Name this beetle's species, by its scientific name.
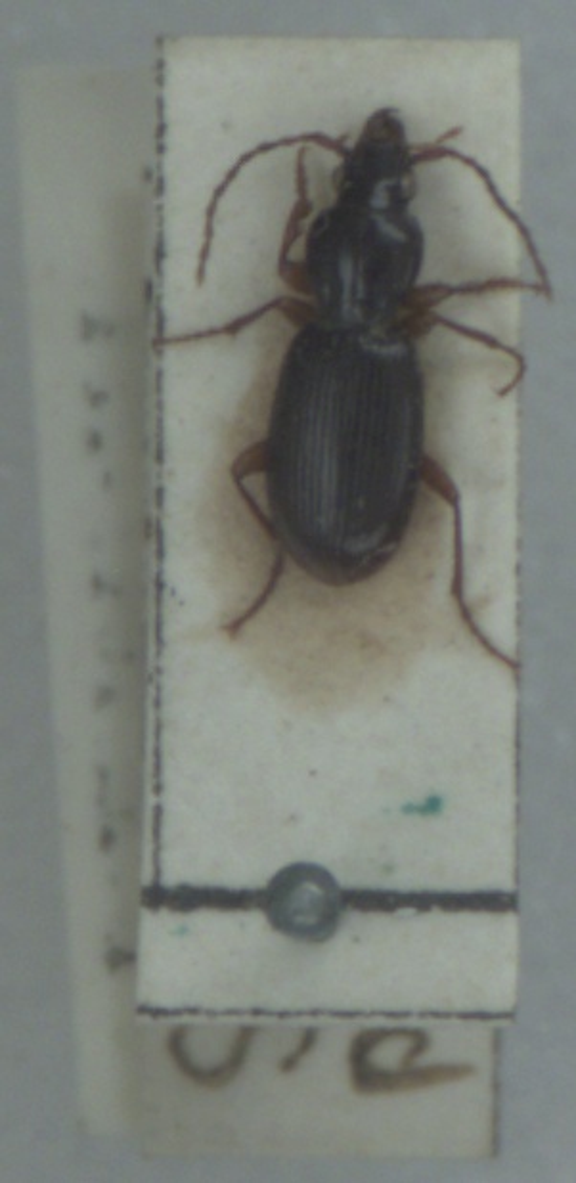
Stomis pumicatus
